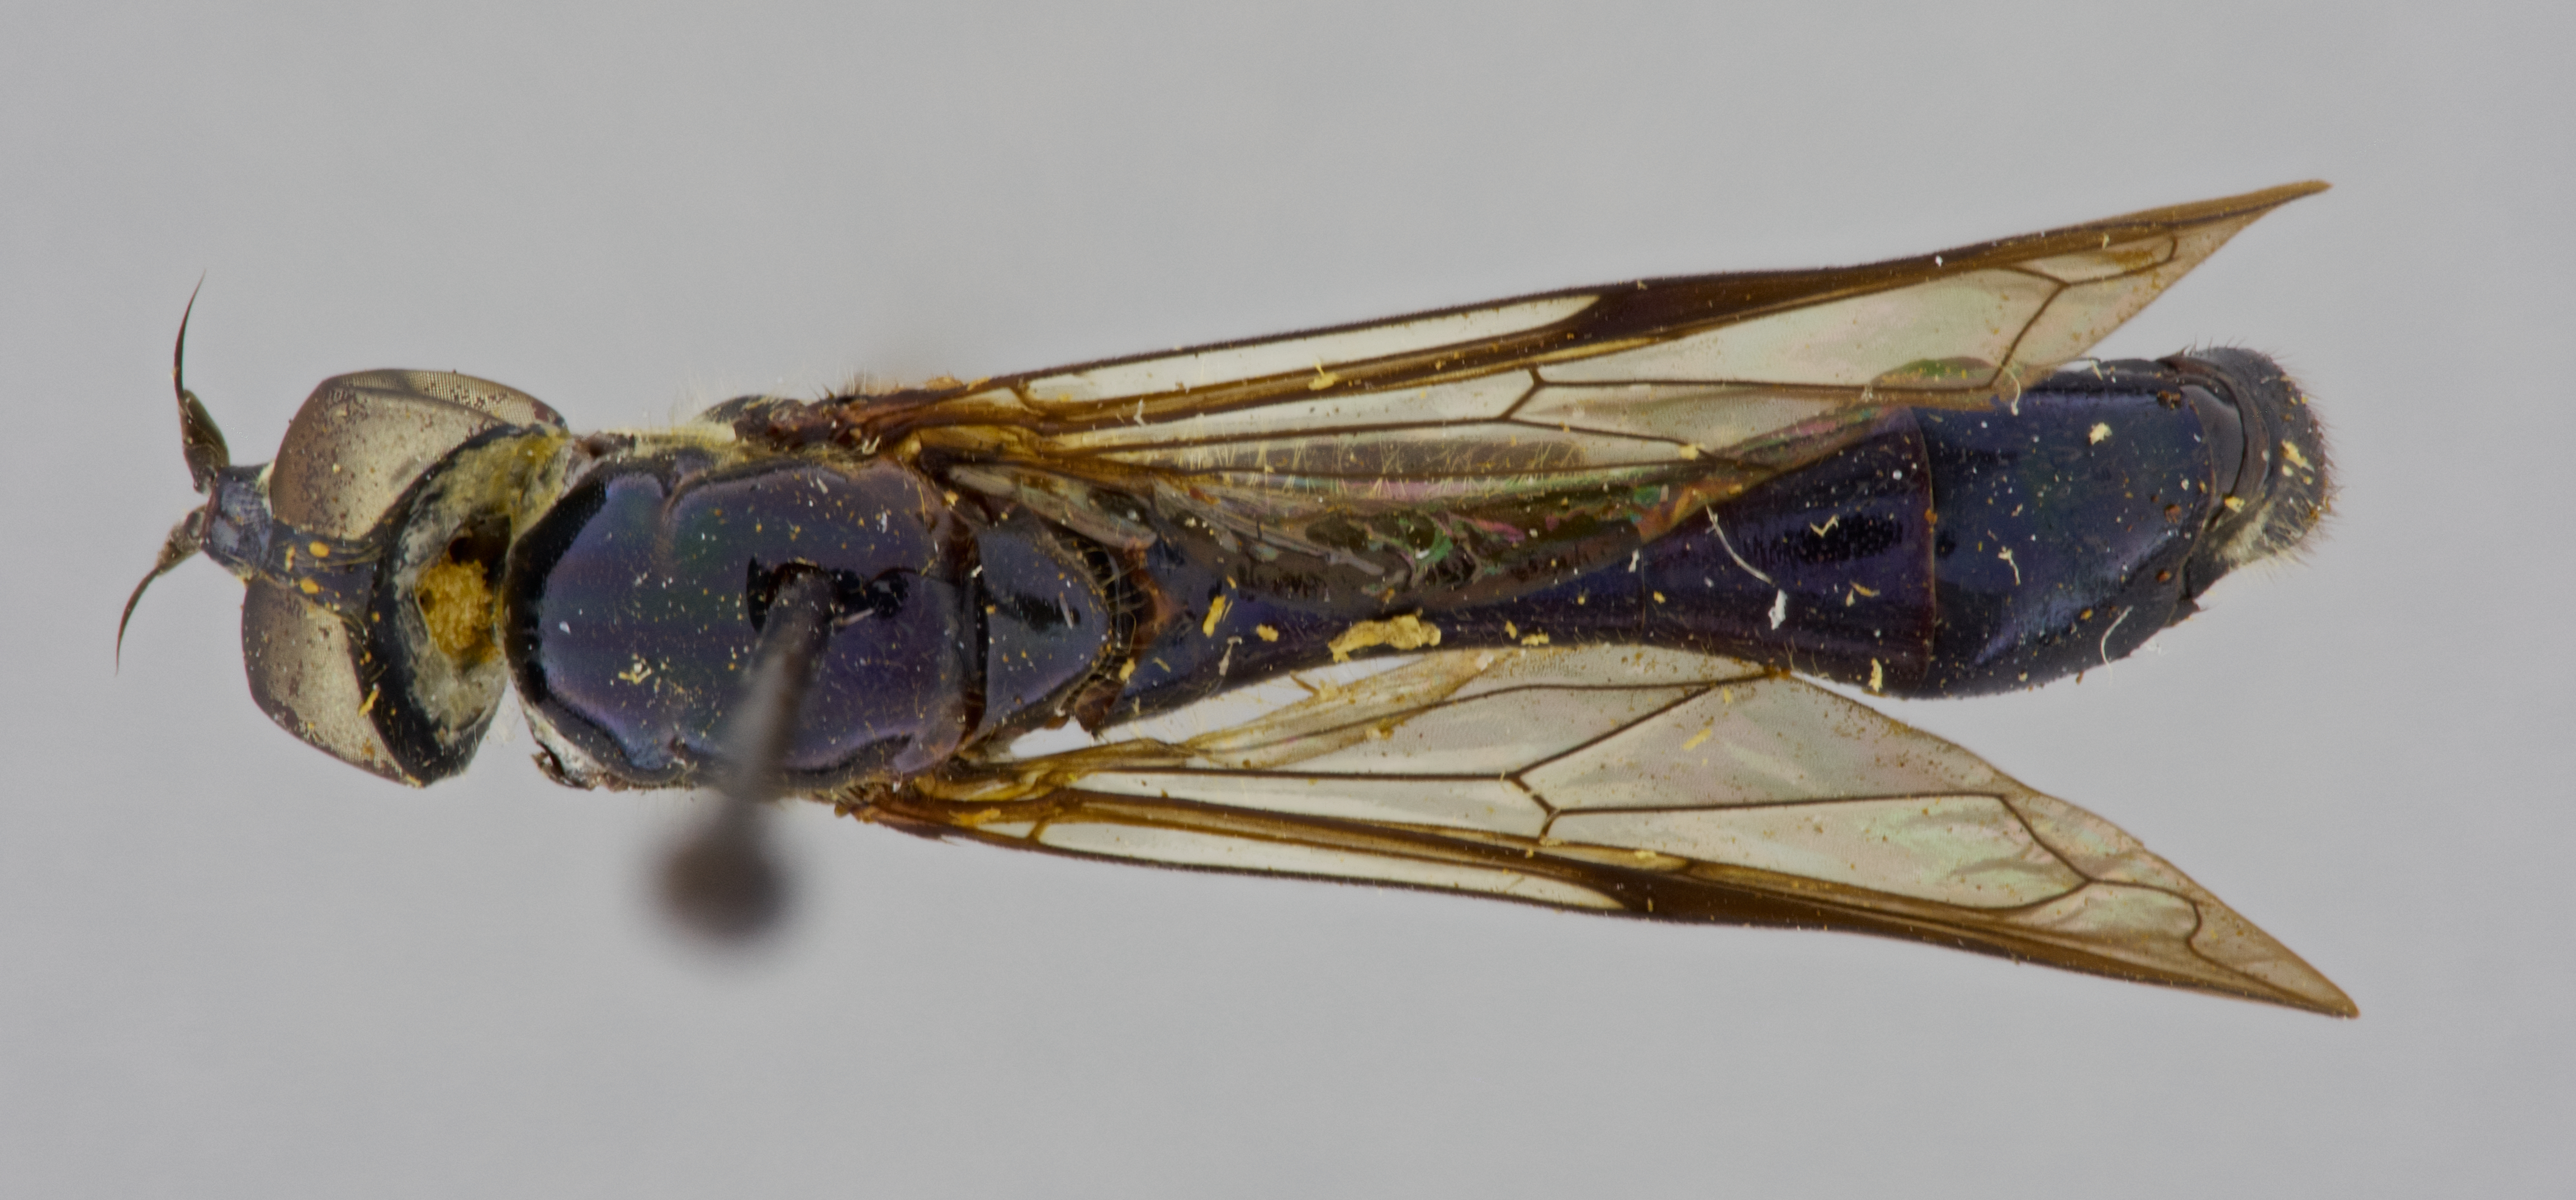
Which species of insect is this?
Valdivia nigra
